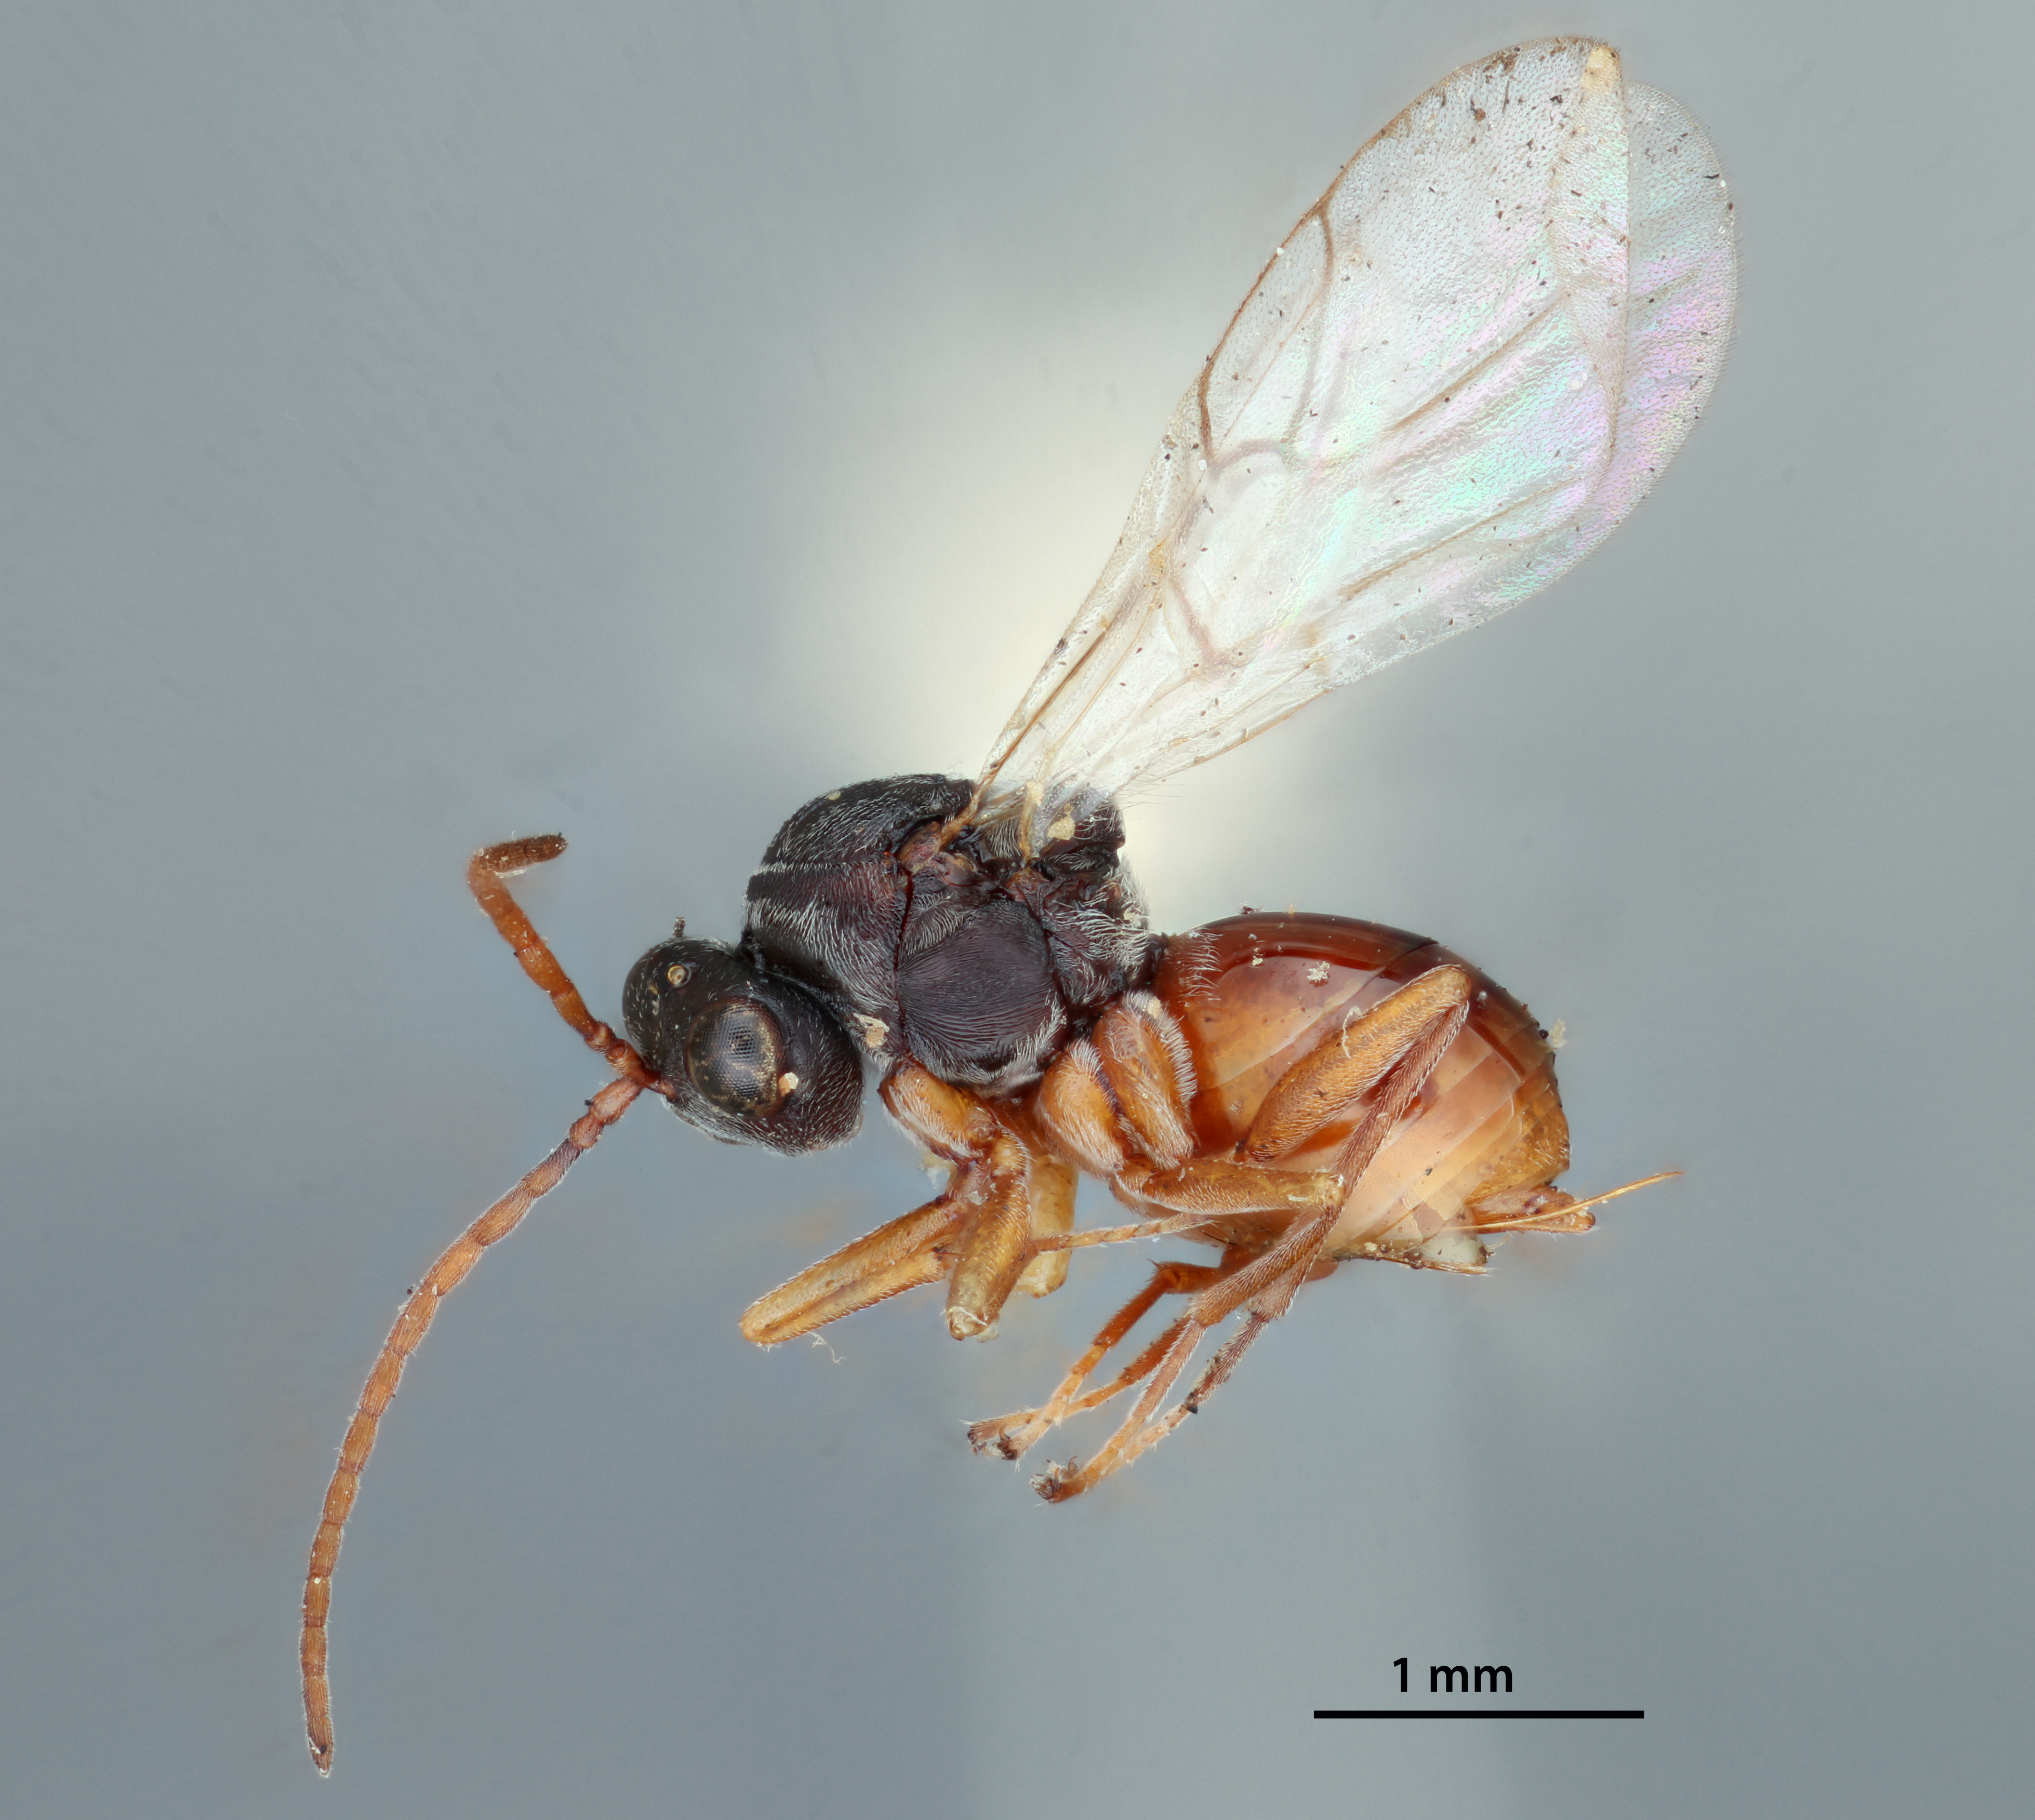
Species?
Aulacidea solidaginis
